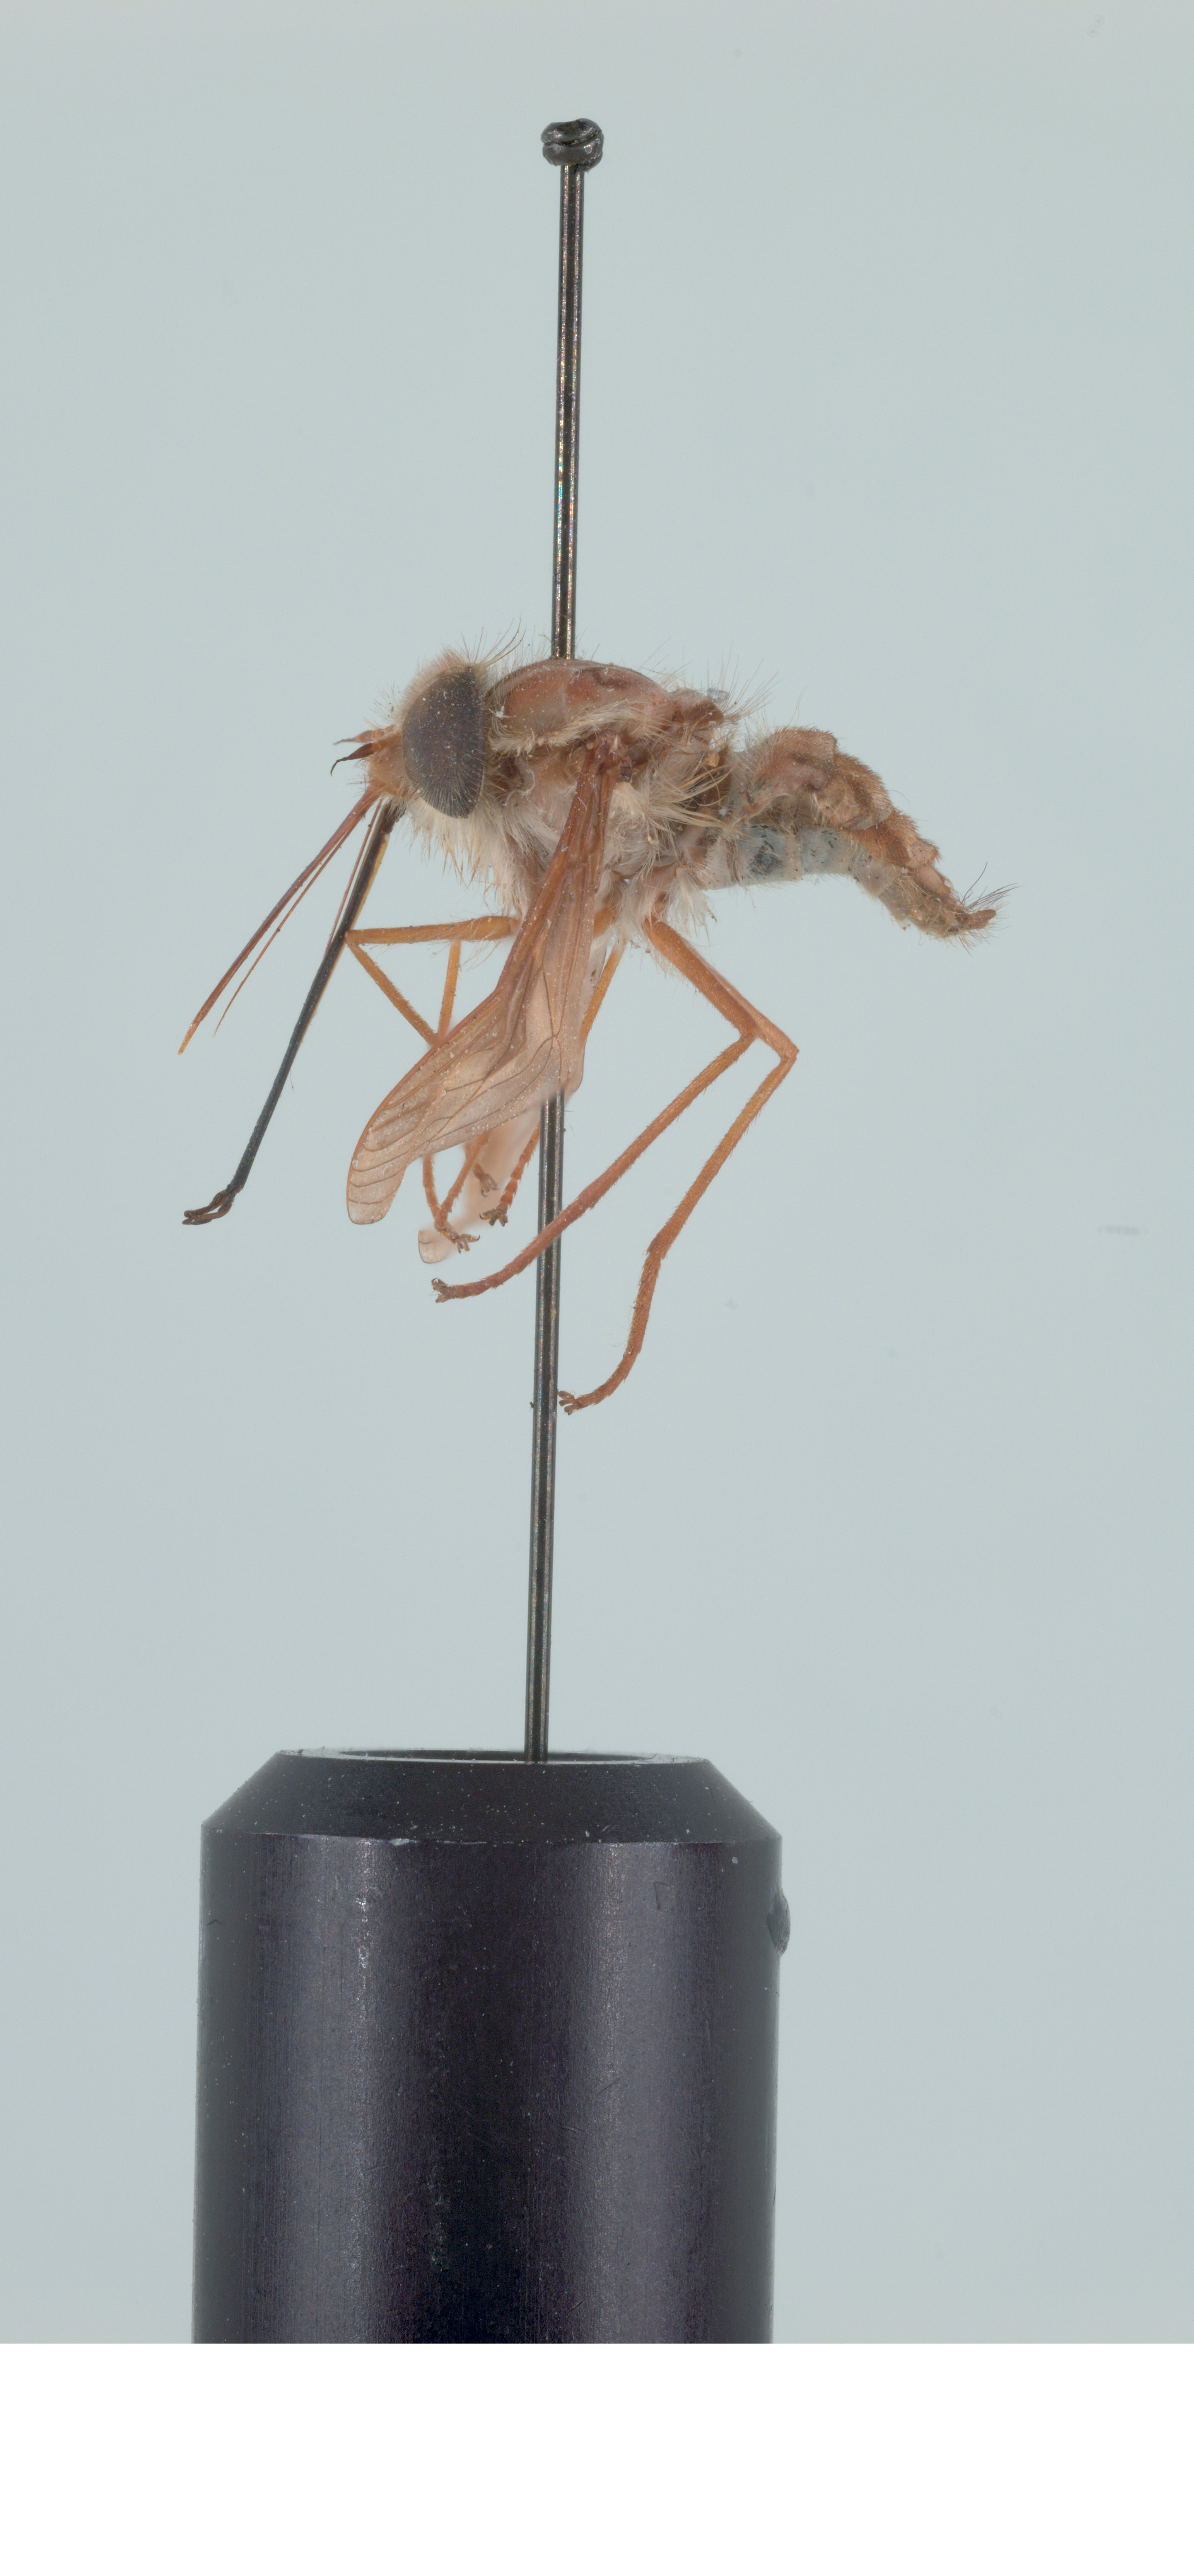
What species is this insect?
Hirmoneura nubipennis (also Trichophthalma nubipennis)
